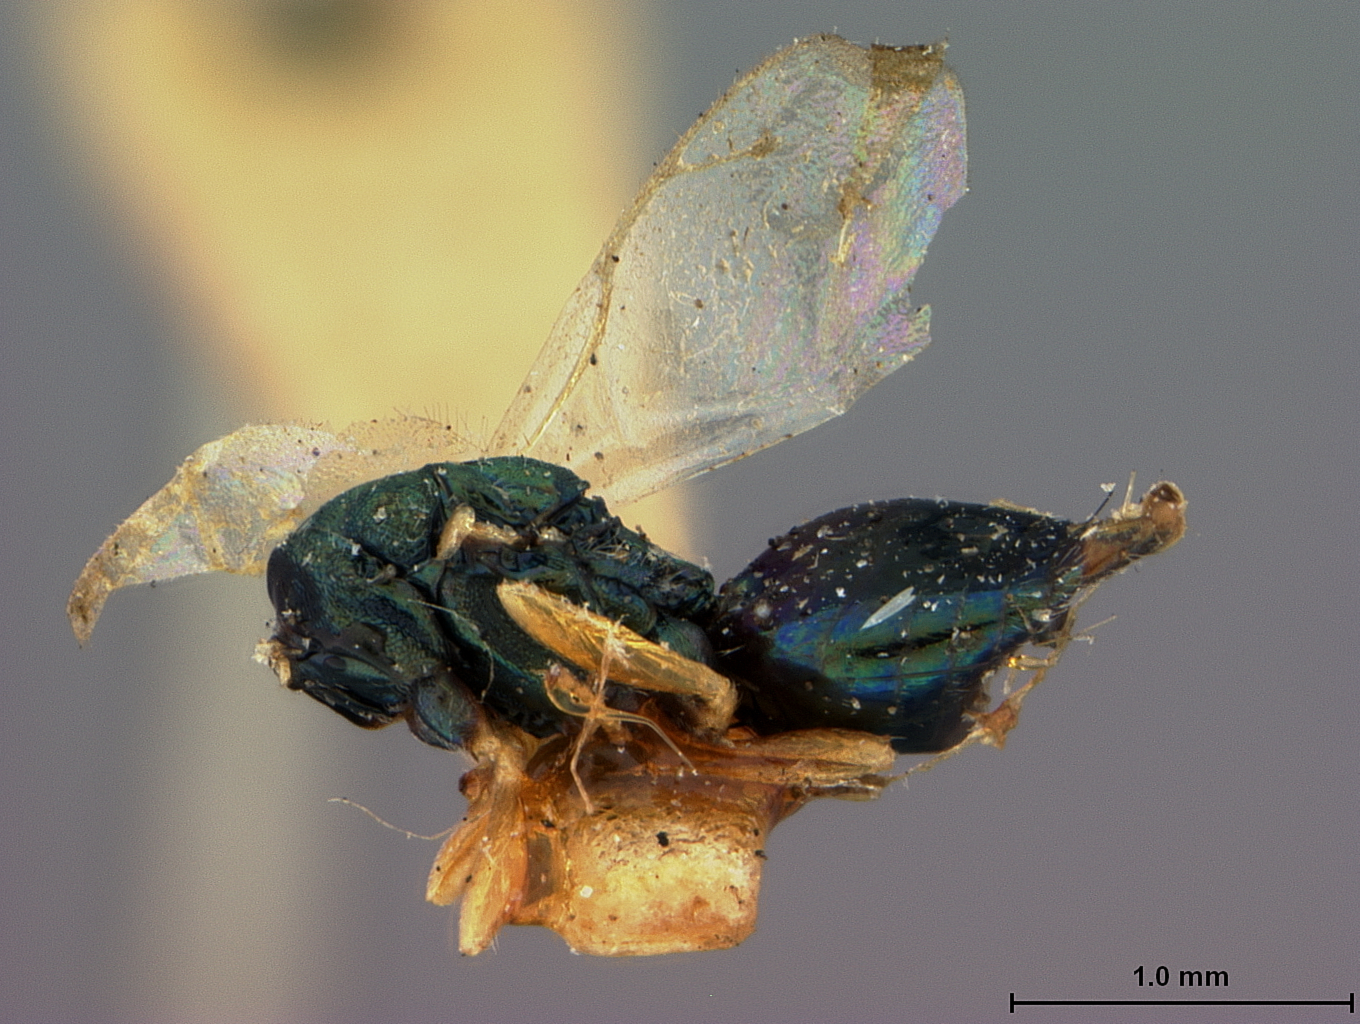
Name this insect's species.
Sphegigaster coeruleiventris
